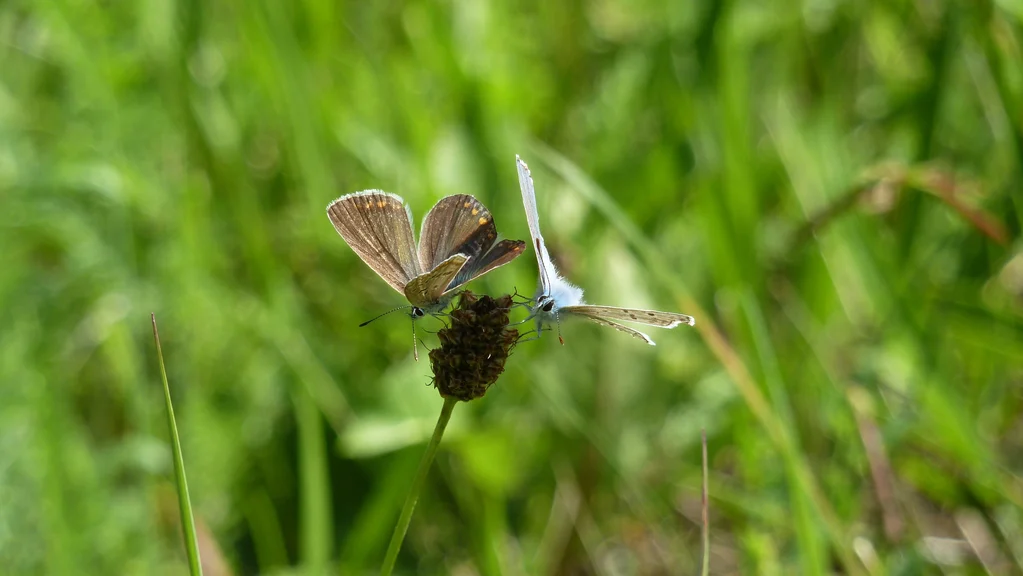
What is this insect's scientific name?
Polyommatus icarus
